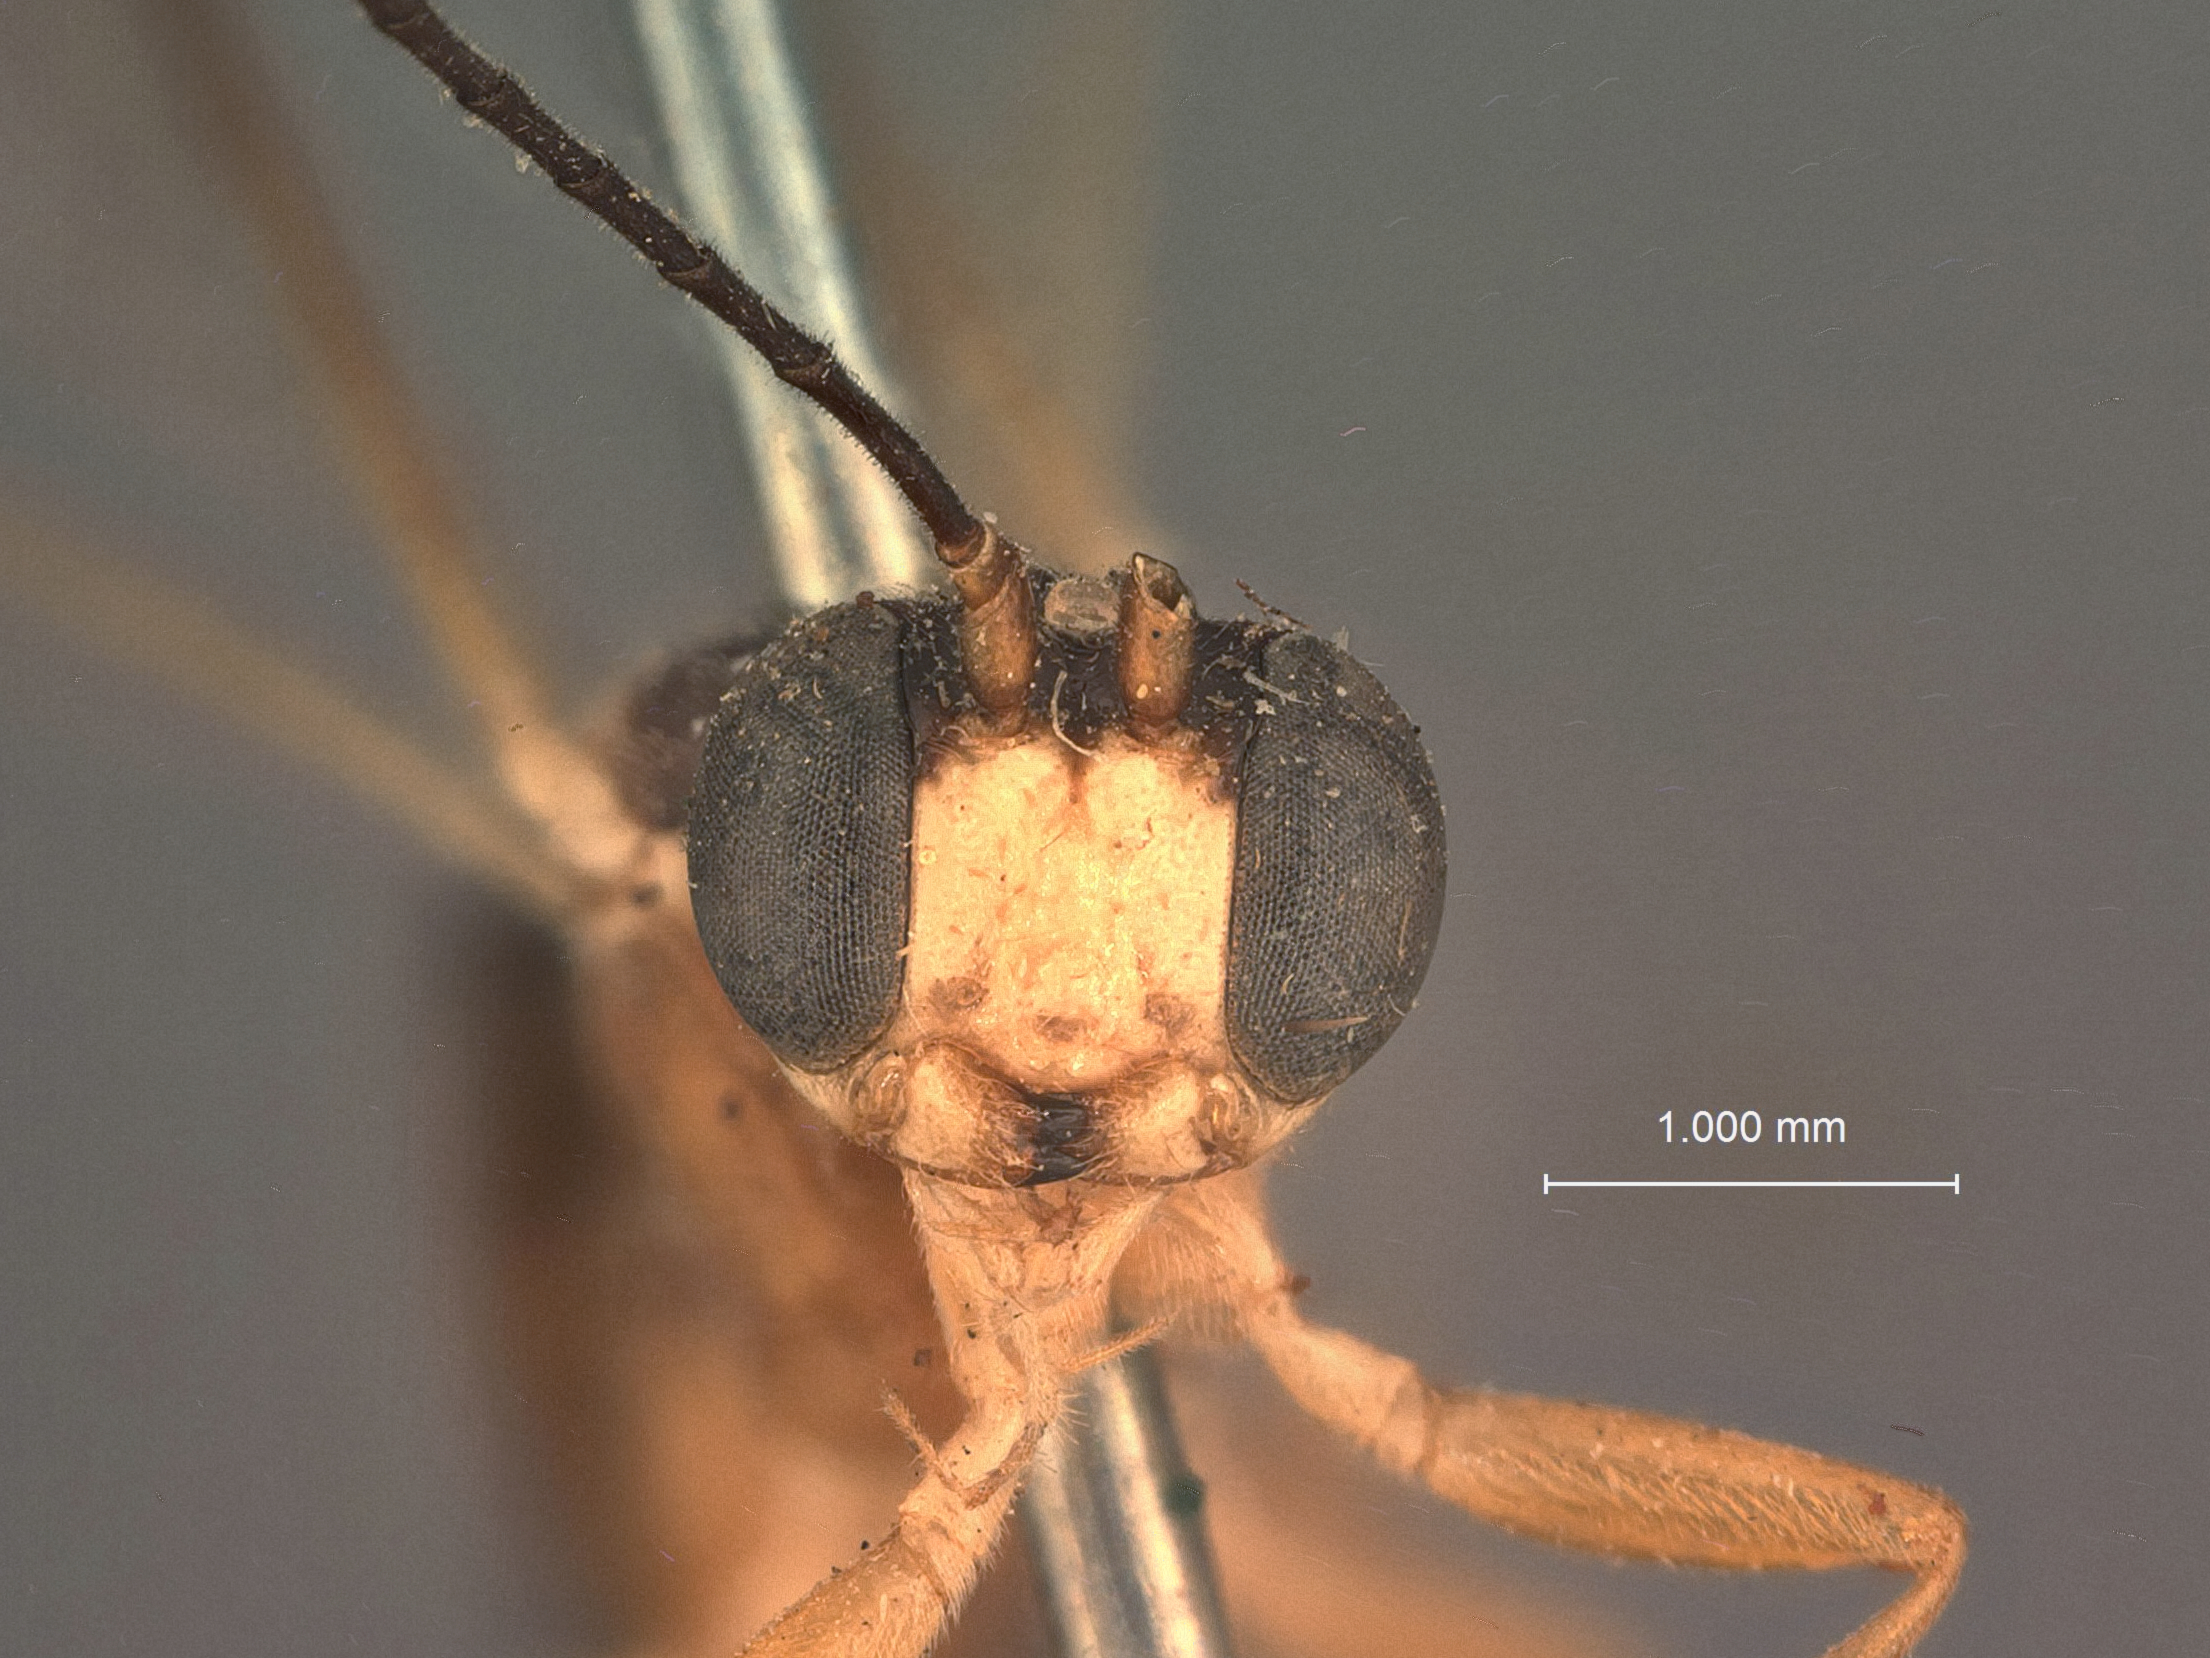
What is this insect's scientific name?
Astiphromma pectoralis
